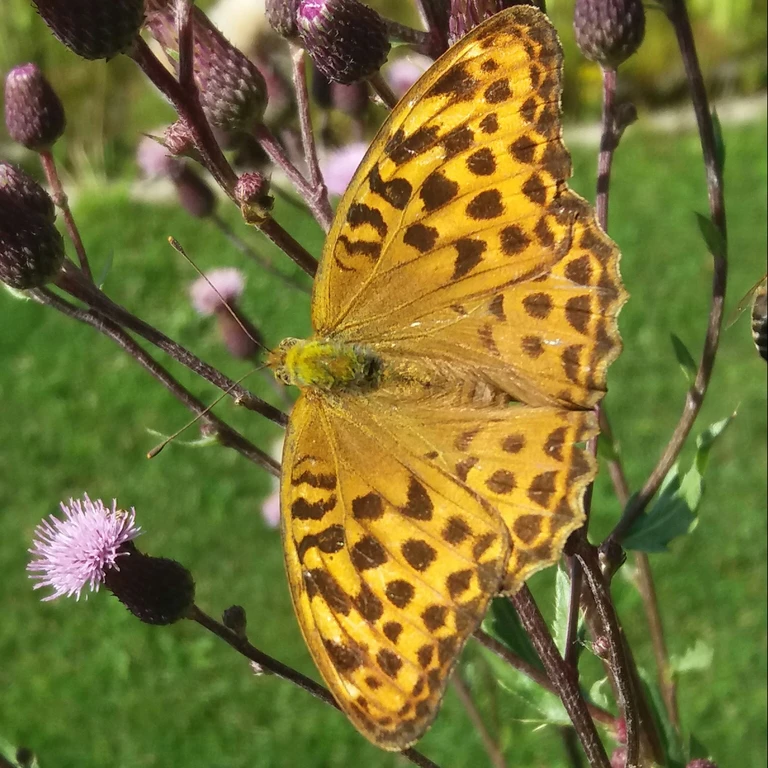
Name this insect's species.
Argynnis paphia
